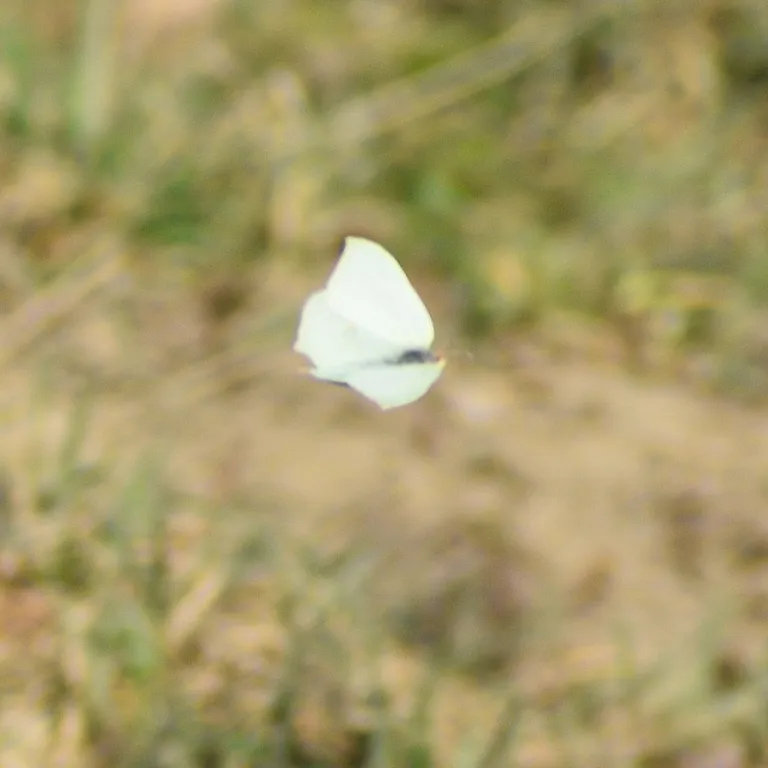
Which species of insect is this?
Gonepteryx rhamni
